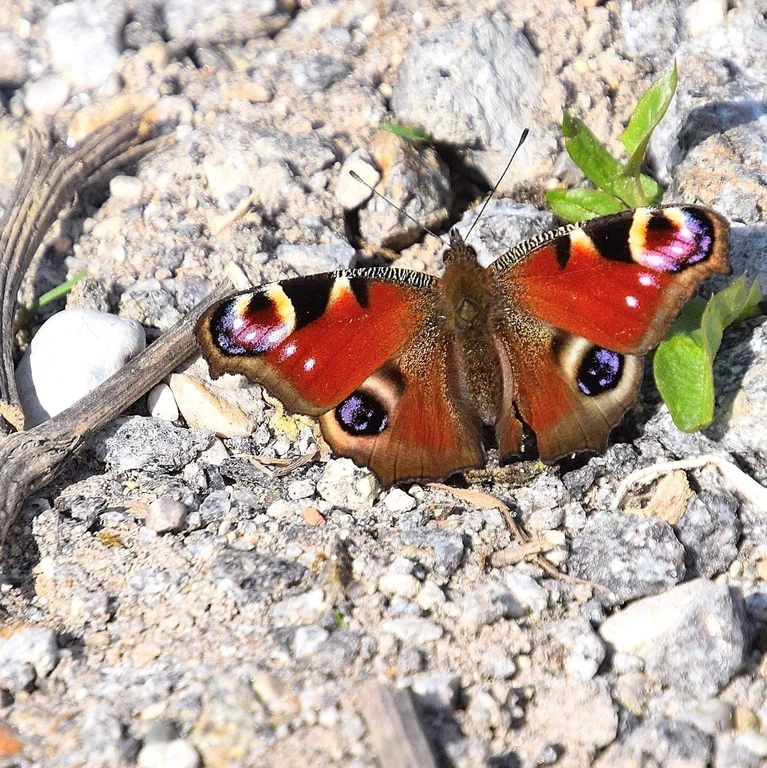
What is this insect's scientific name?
Aglais io
